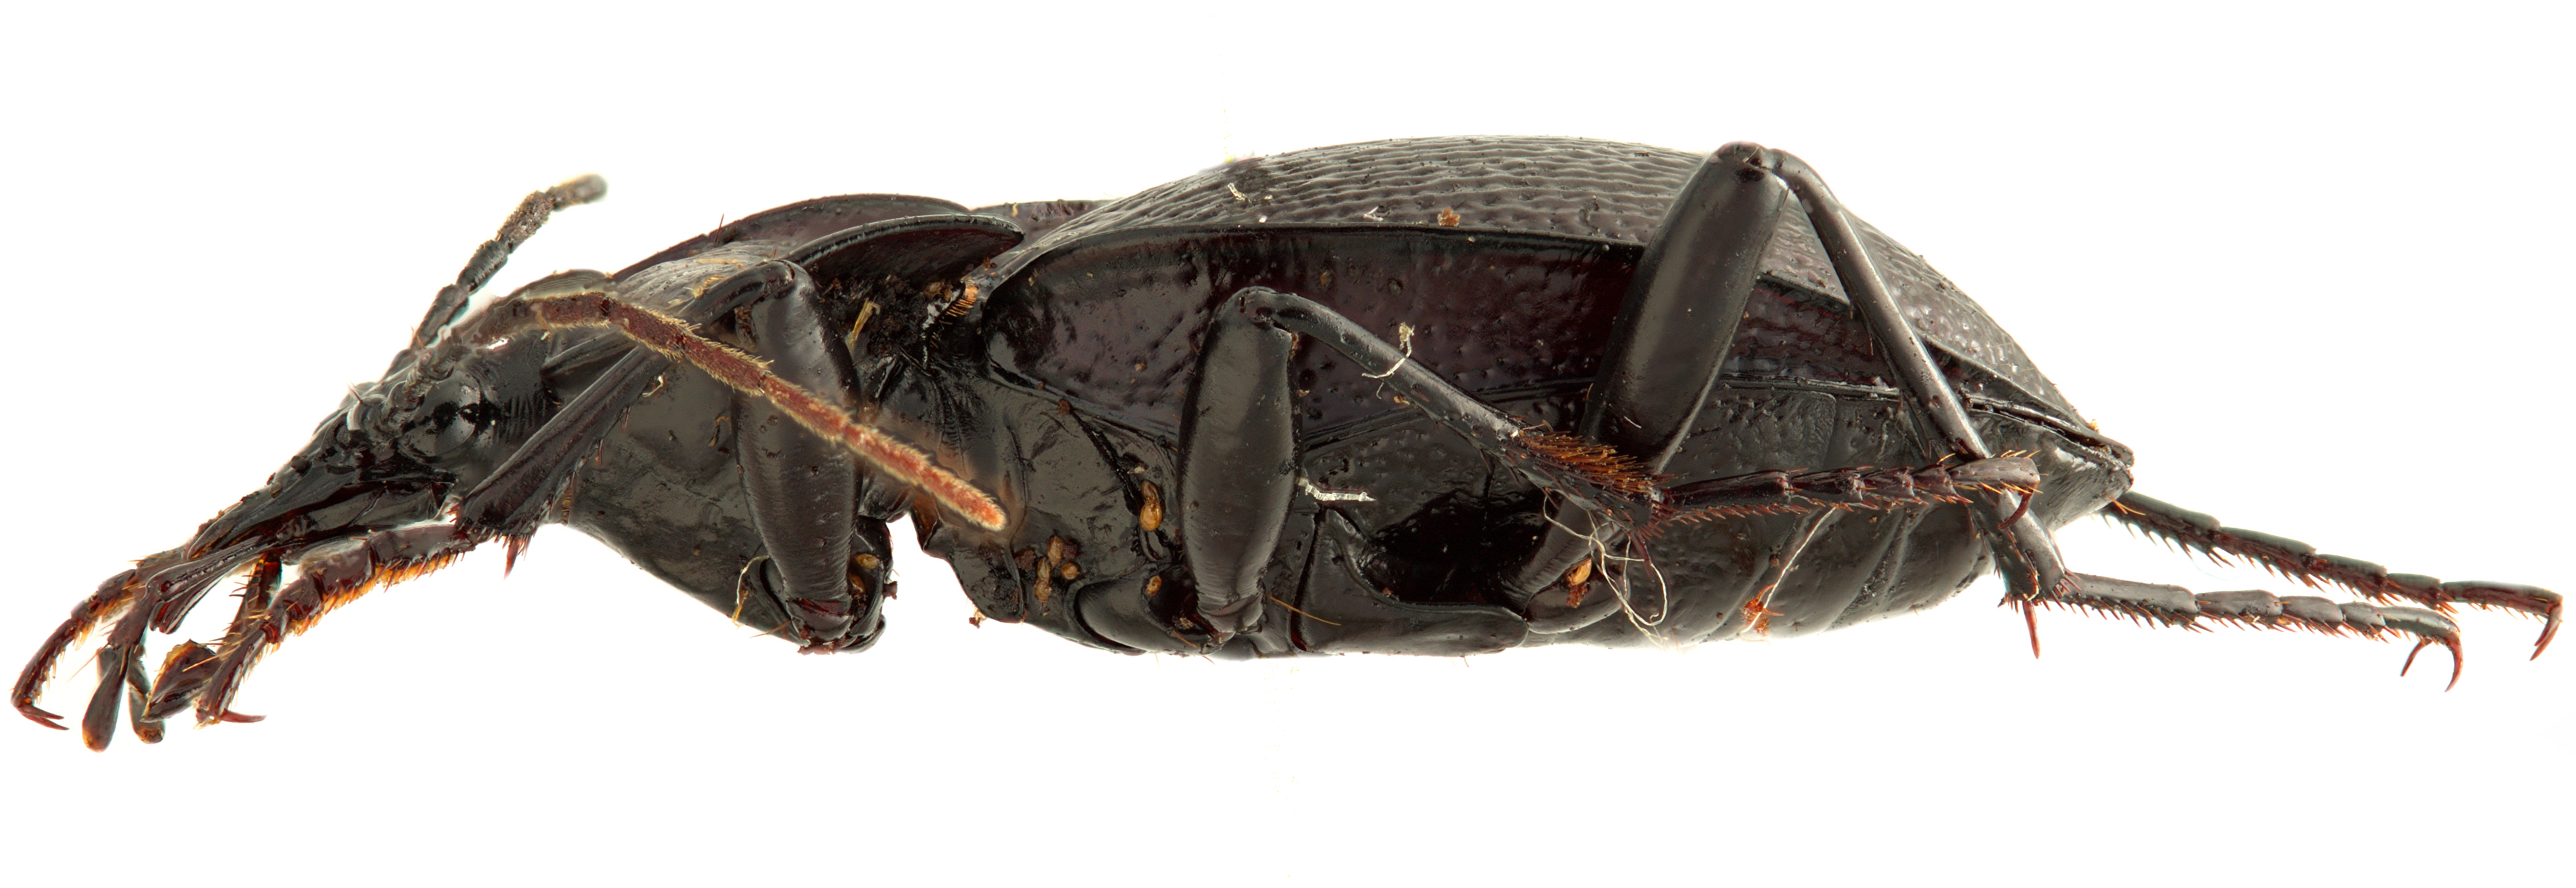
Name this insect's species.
Scaphinotus catalinae
